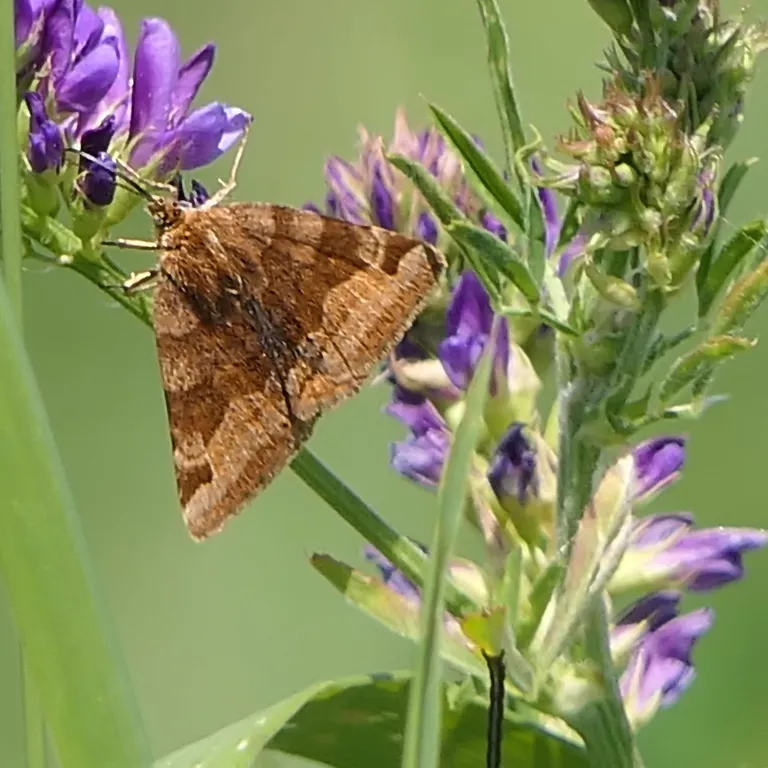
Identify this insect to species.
Euclidia glyphica
